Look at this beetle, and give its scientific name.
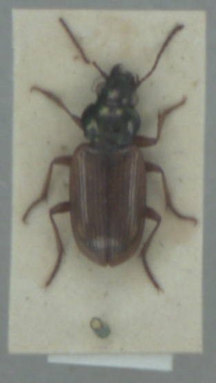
Pogonus luridipennis
